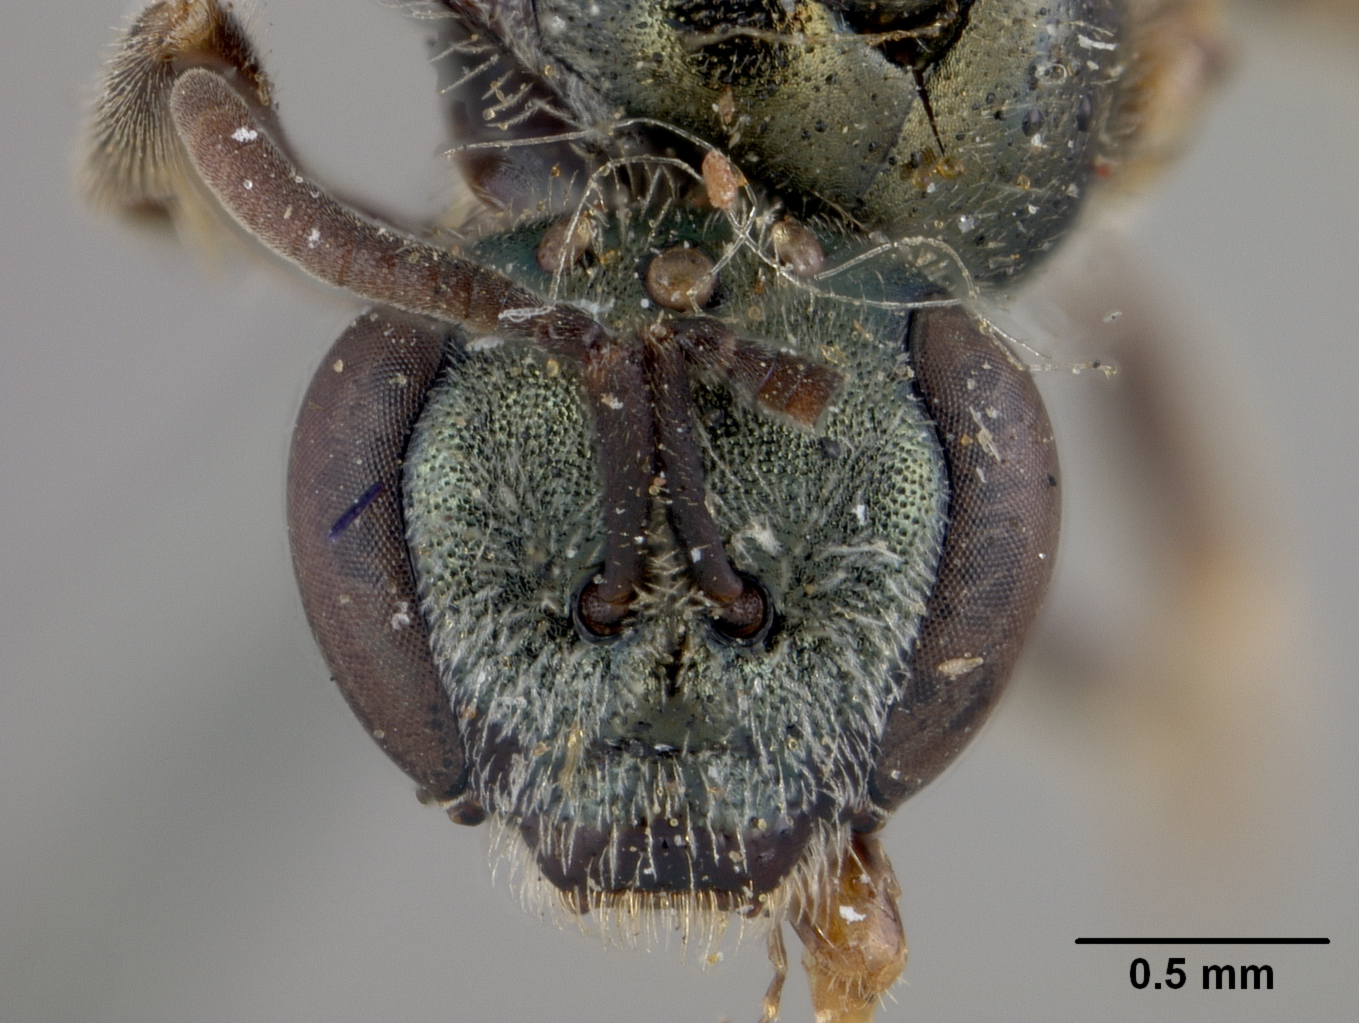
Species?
Halictus impavidus
